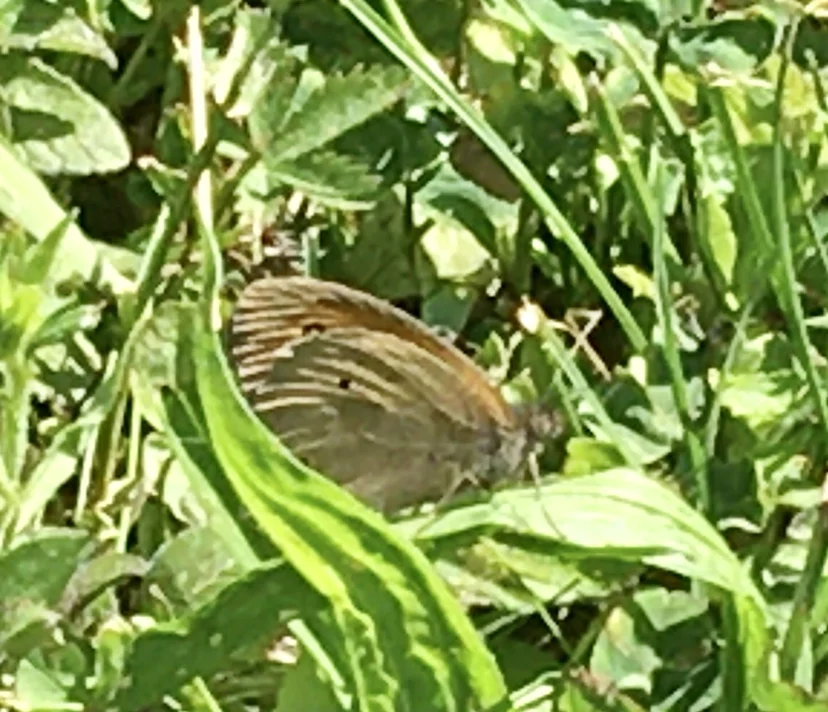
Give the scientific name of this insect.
Maniola jurtina
